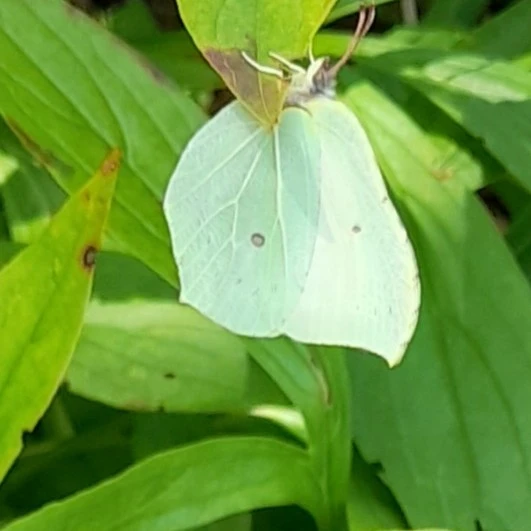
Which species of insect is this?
Gonepteryx rhamni
